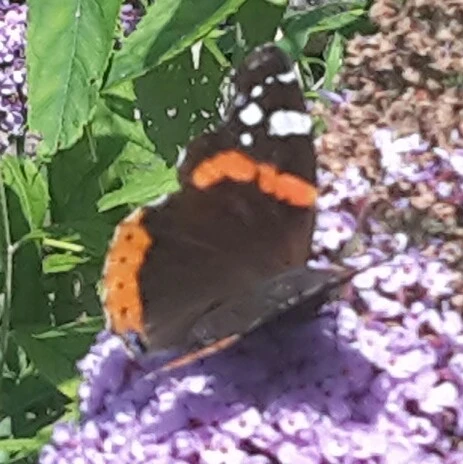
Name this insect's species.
Vanessa atalanta
